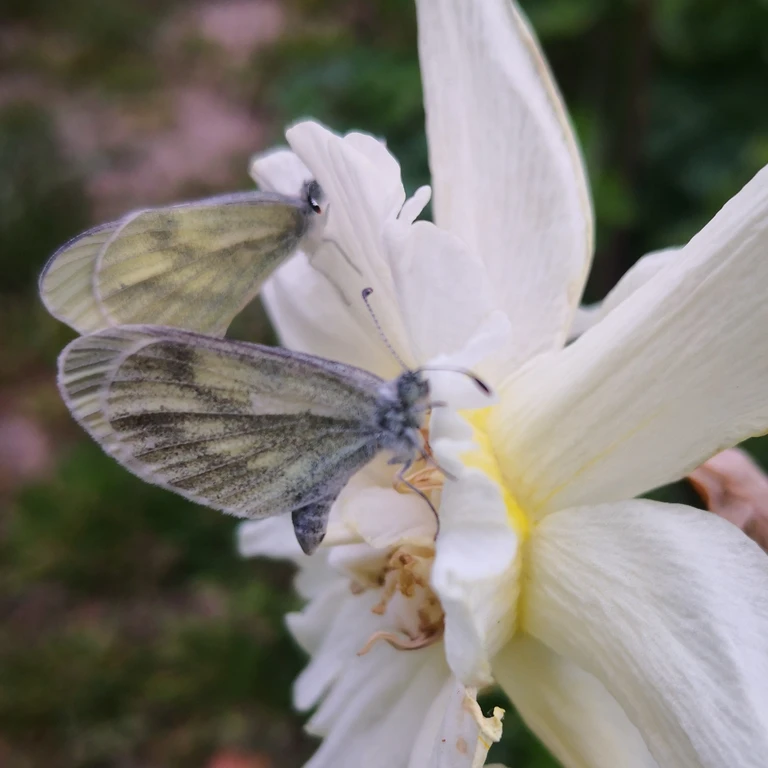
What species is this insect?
Leptidea sinapis/juvernica
